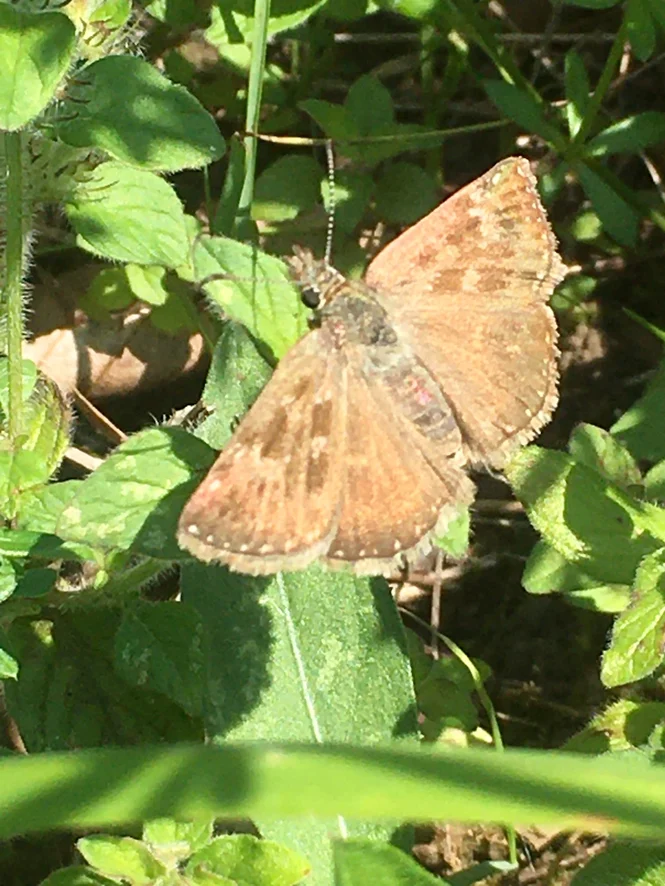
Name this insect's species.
Erynnis tages
